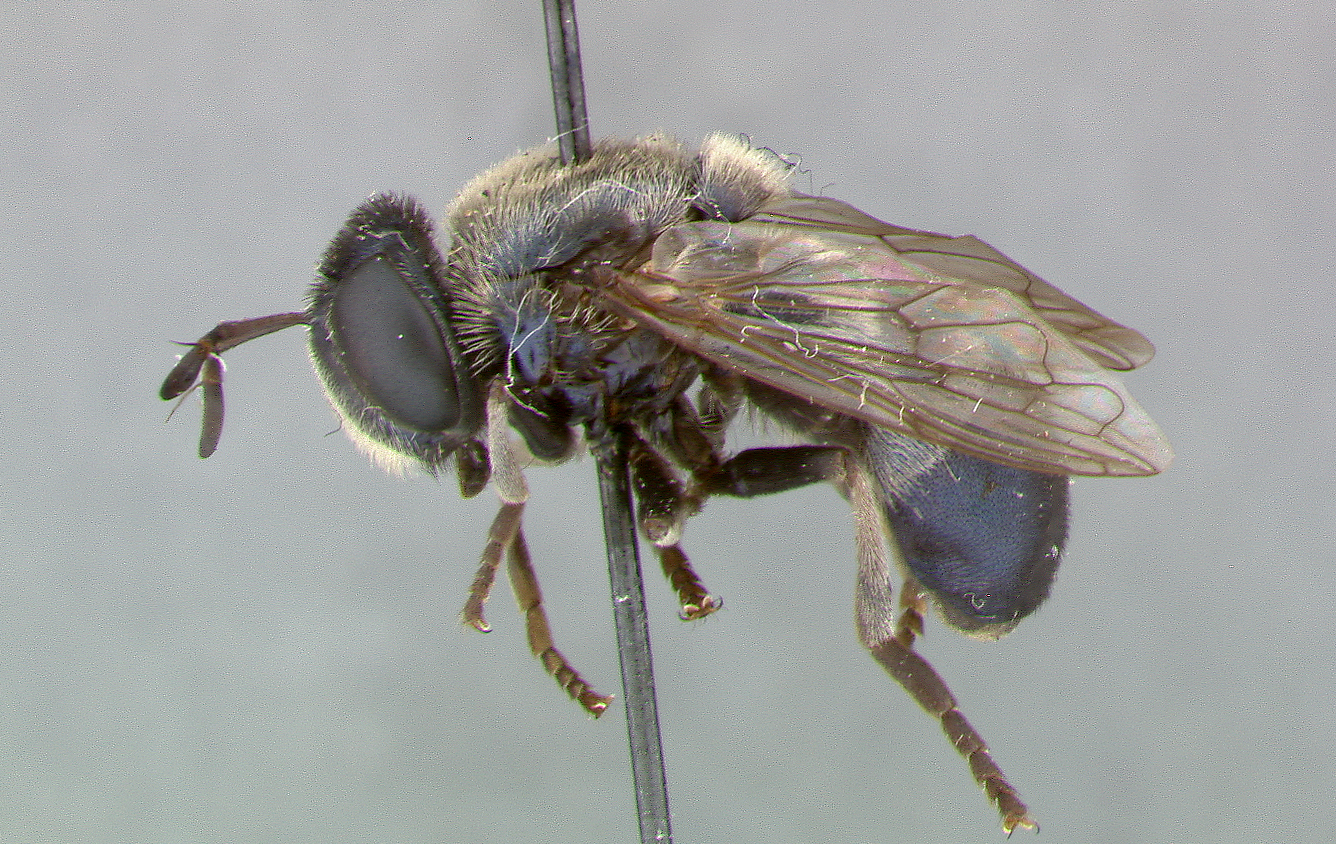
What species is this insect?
Microdon piperi
